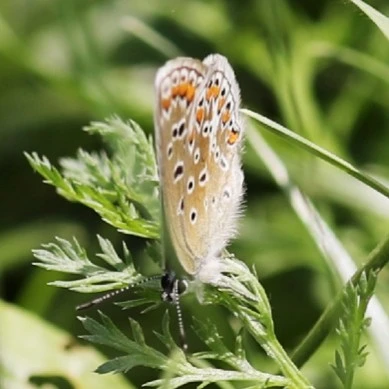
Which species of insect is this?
Polyommatus icarus
